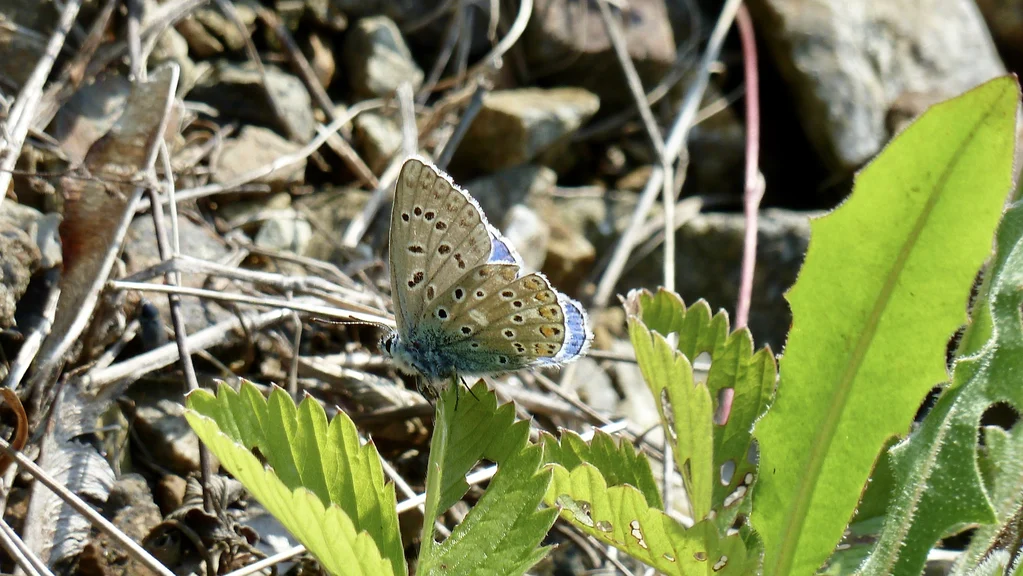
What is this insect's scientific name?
Lysandra bellargus
